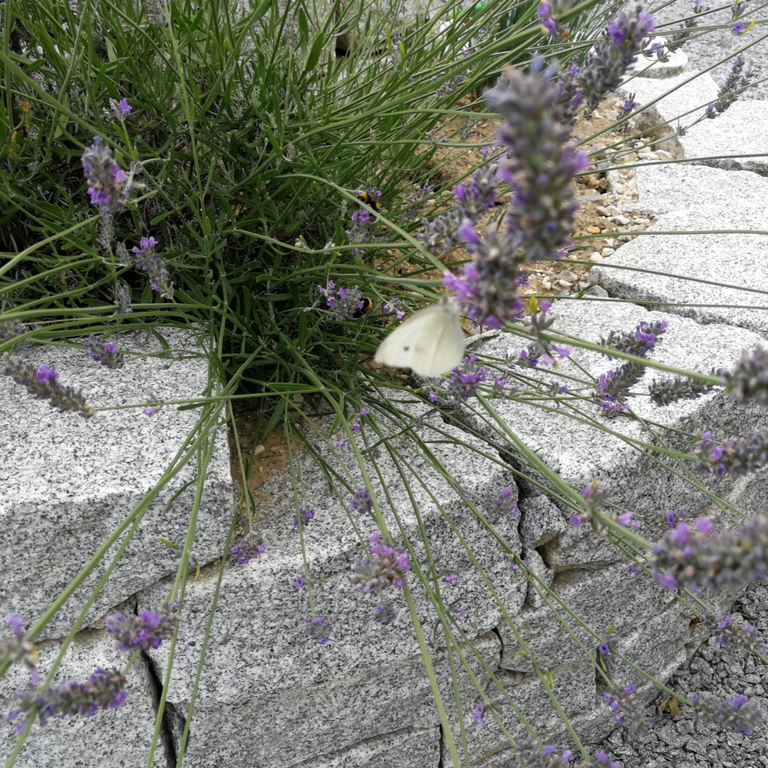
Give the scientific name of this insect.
Pieris rapae
